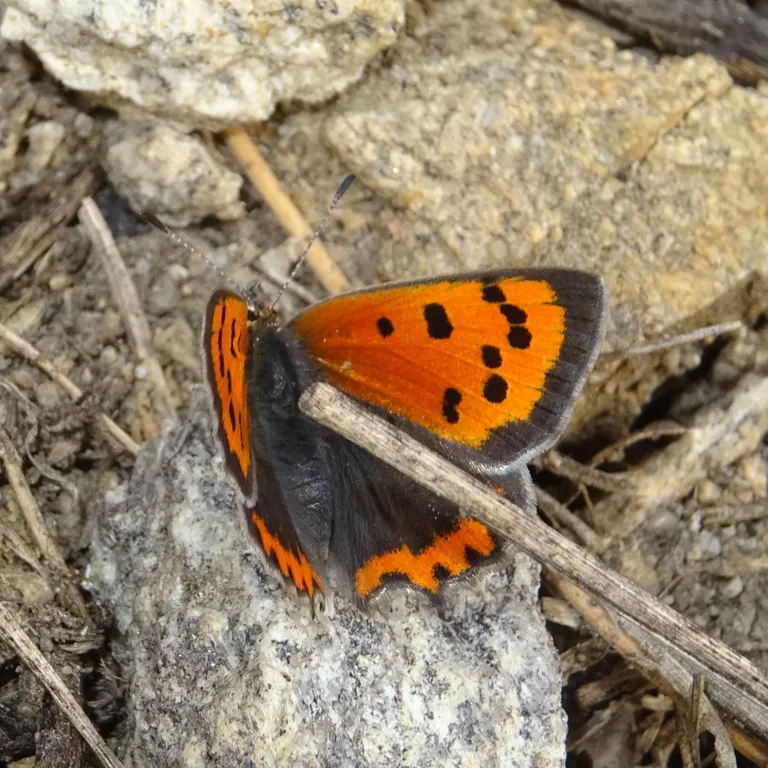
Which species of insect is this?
Lycaena phlaeas
